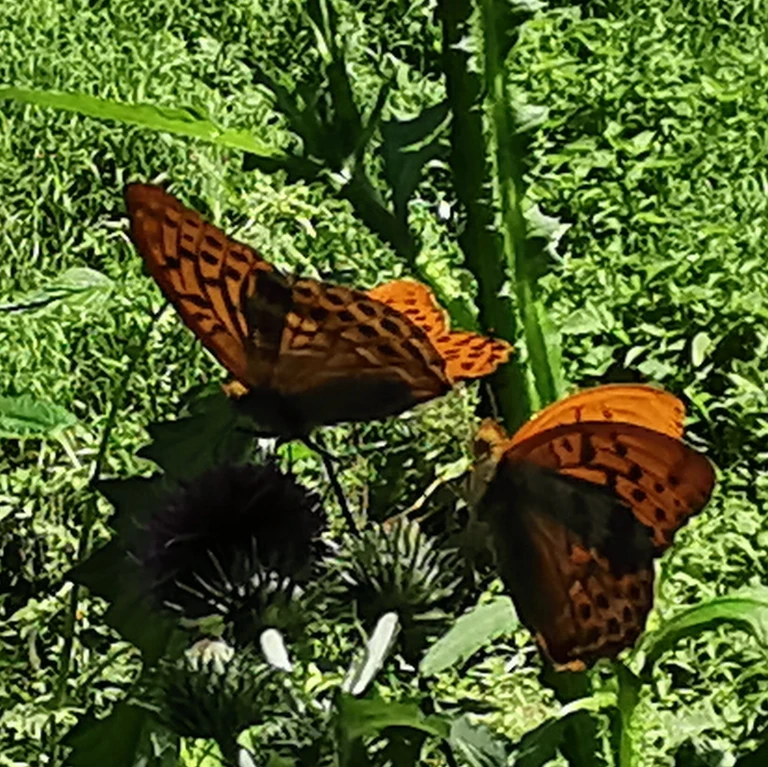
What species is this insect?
Argynnis paphia
